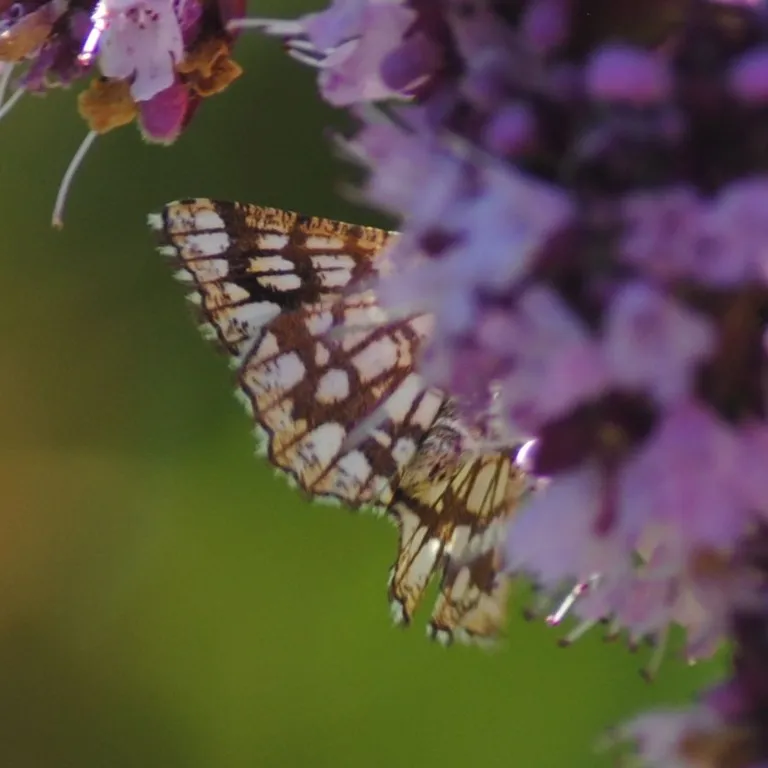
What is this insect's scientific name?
Chiasmia clathrata
